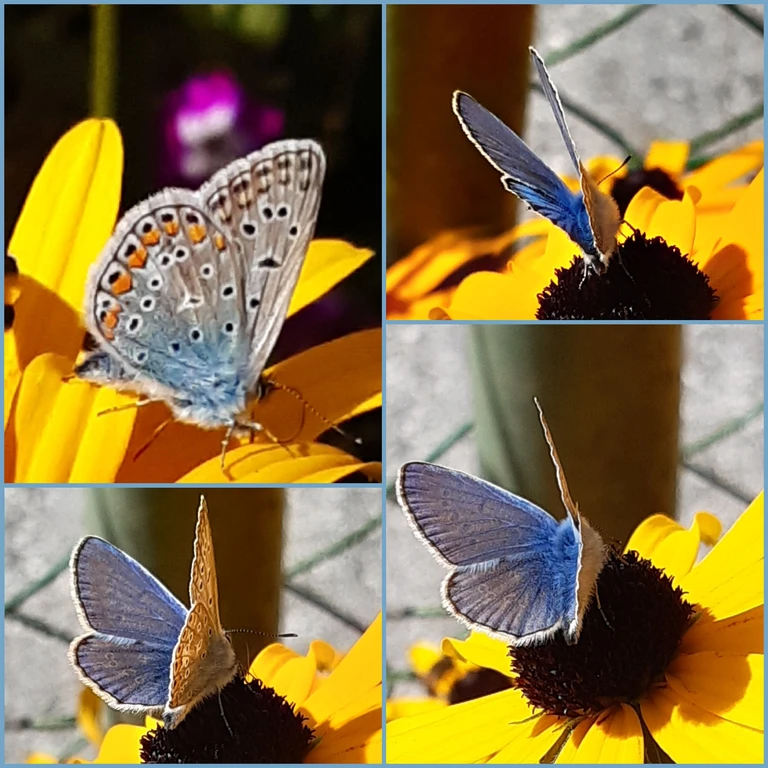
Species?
Polyommatus icarus
